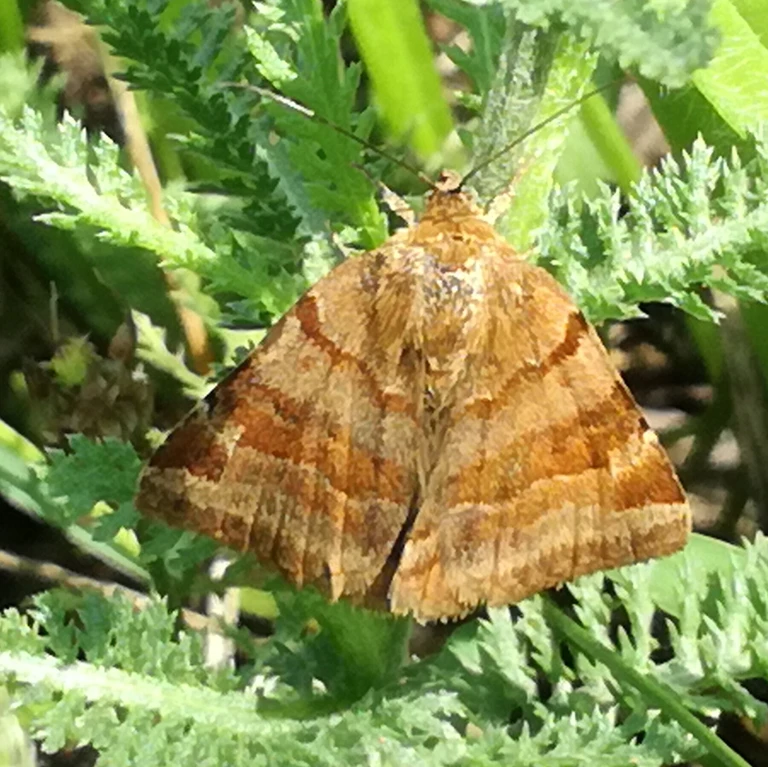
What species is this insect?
Euclidia glyphica
